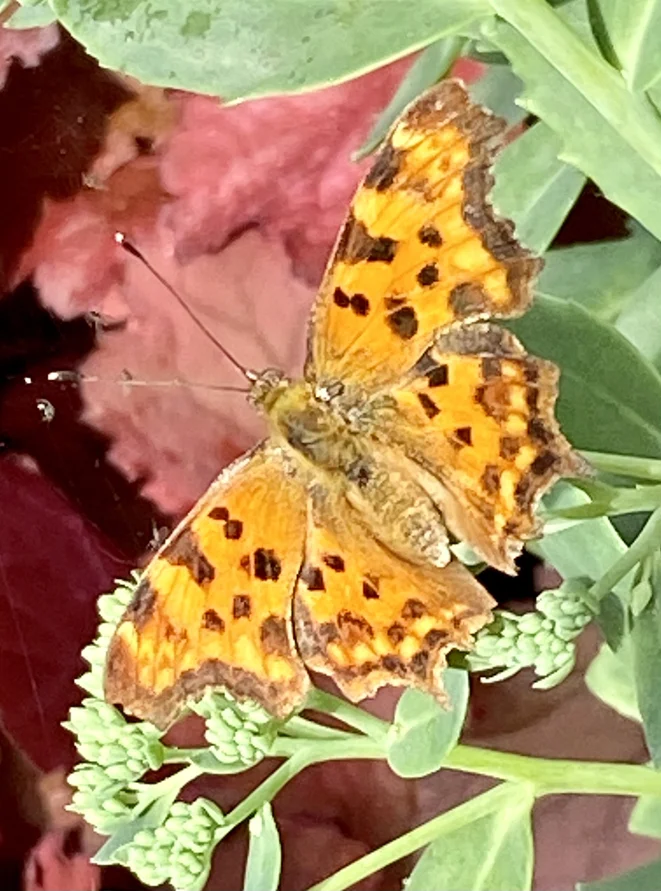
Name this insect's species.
Polygonia c-album
